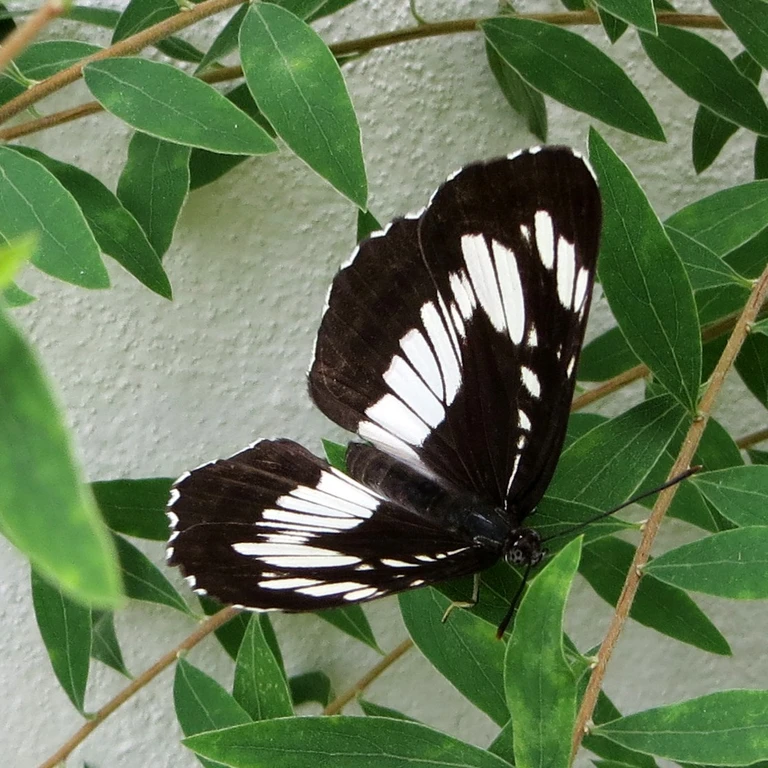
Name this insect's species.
Neptis rivularis
